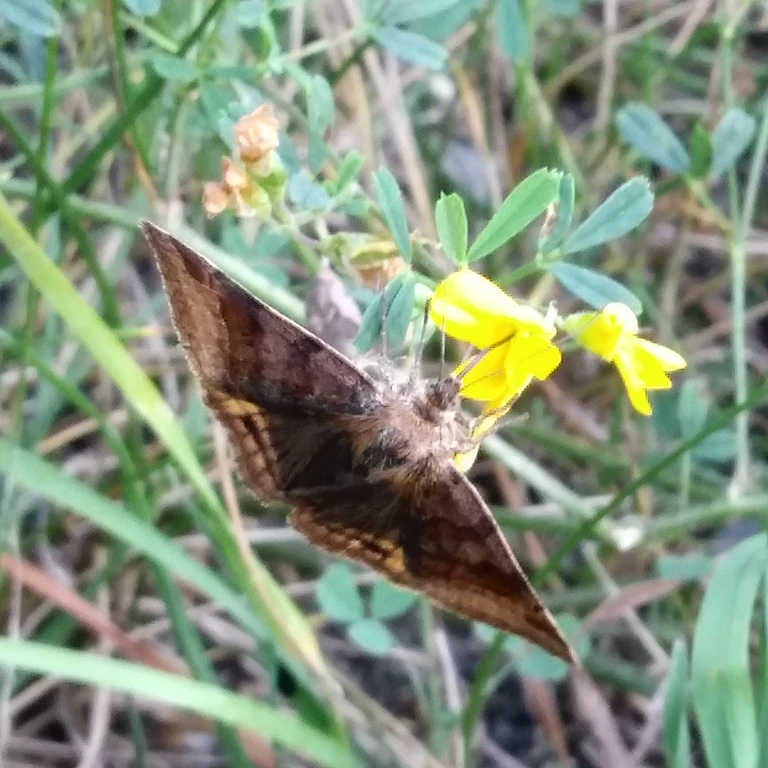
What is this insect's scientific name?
Euclidia glyphica
